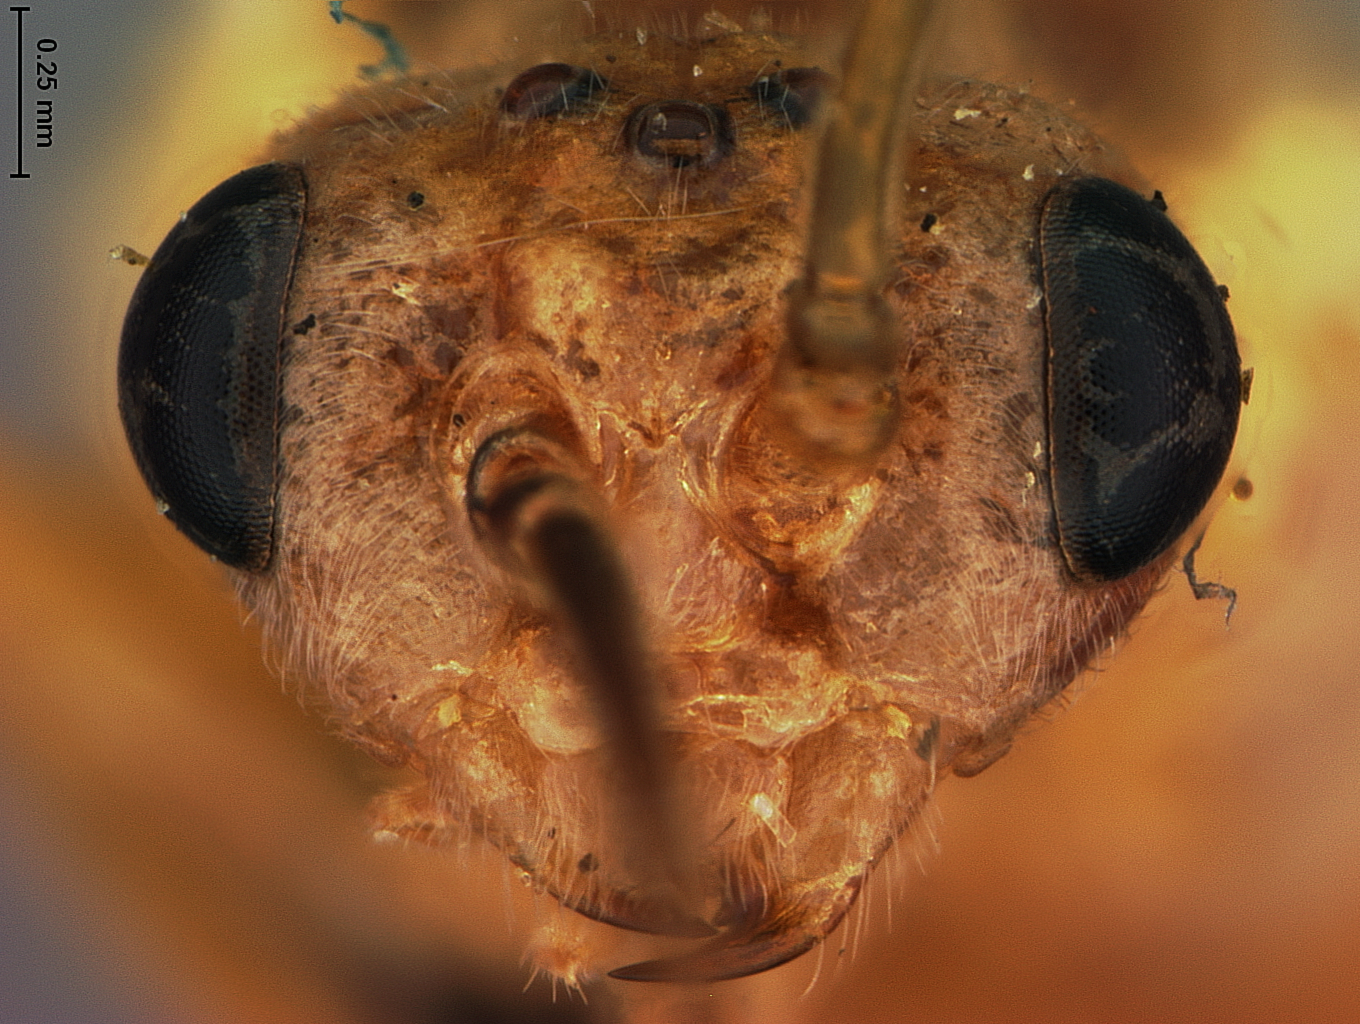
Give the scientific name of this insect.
Pristiphora chromata
